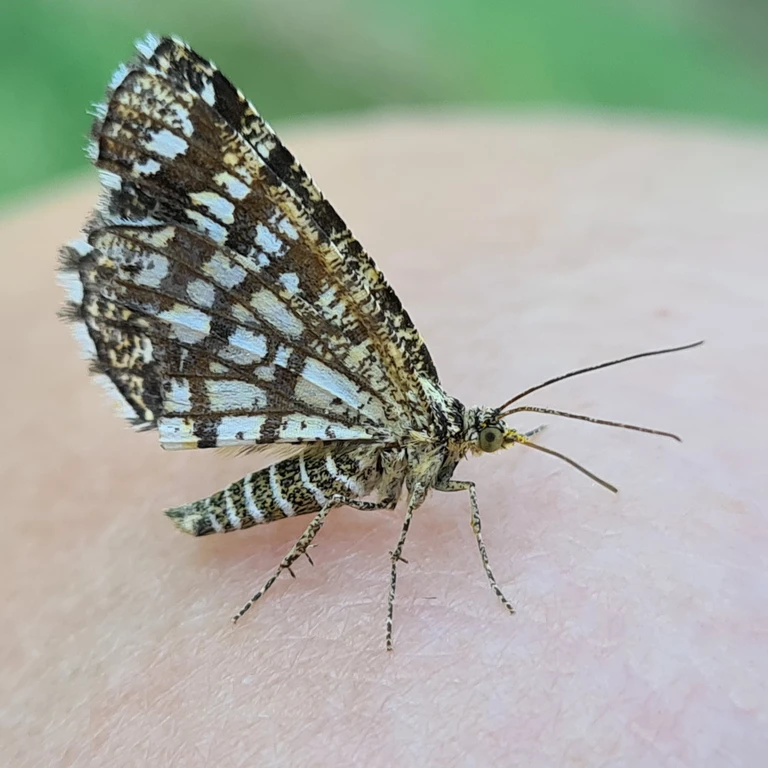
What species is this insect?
Chiasmia clathrata
